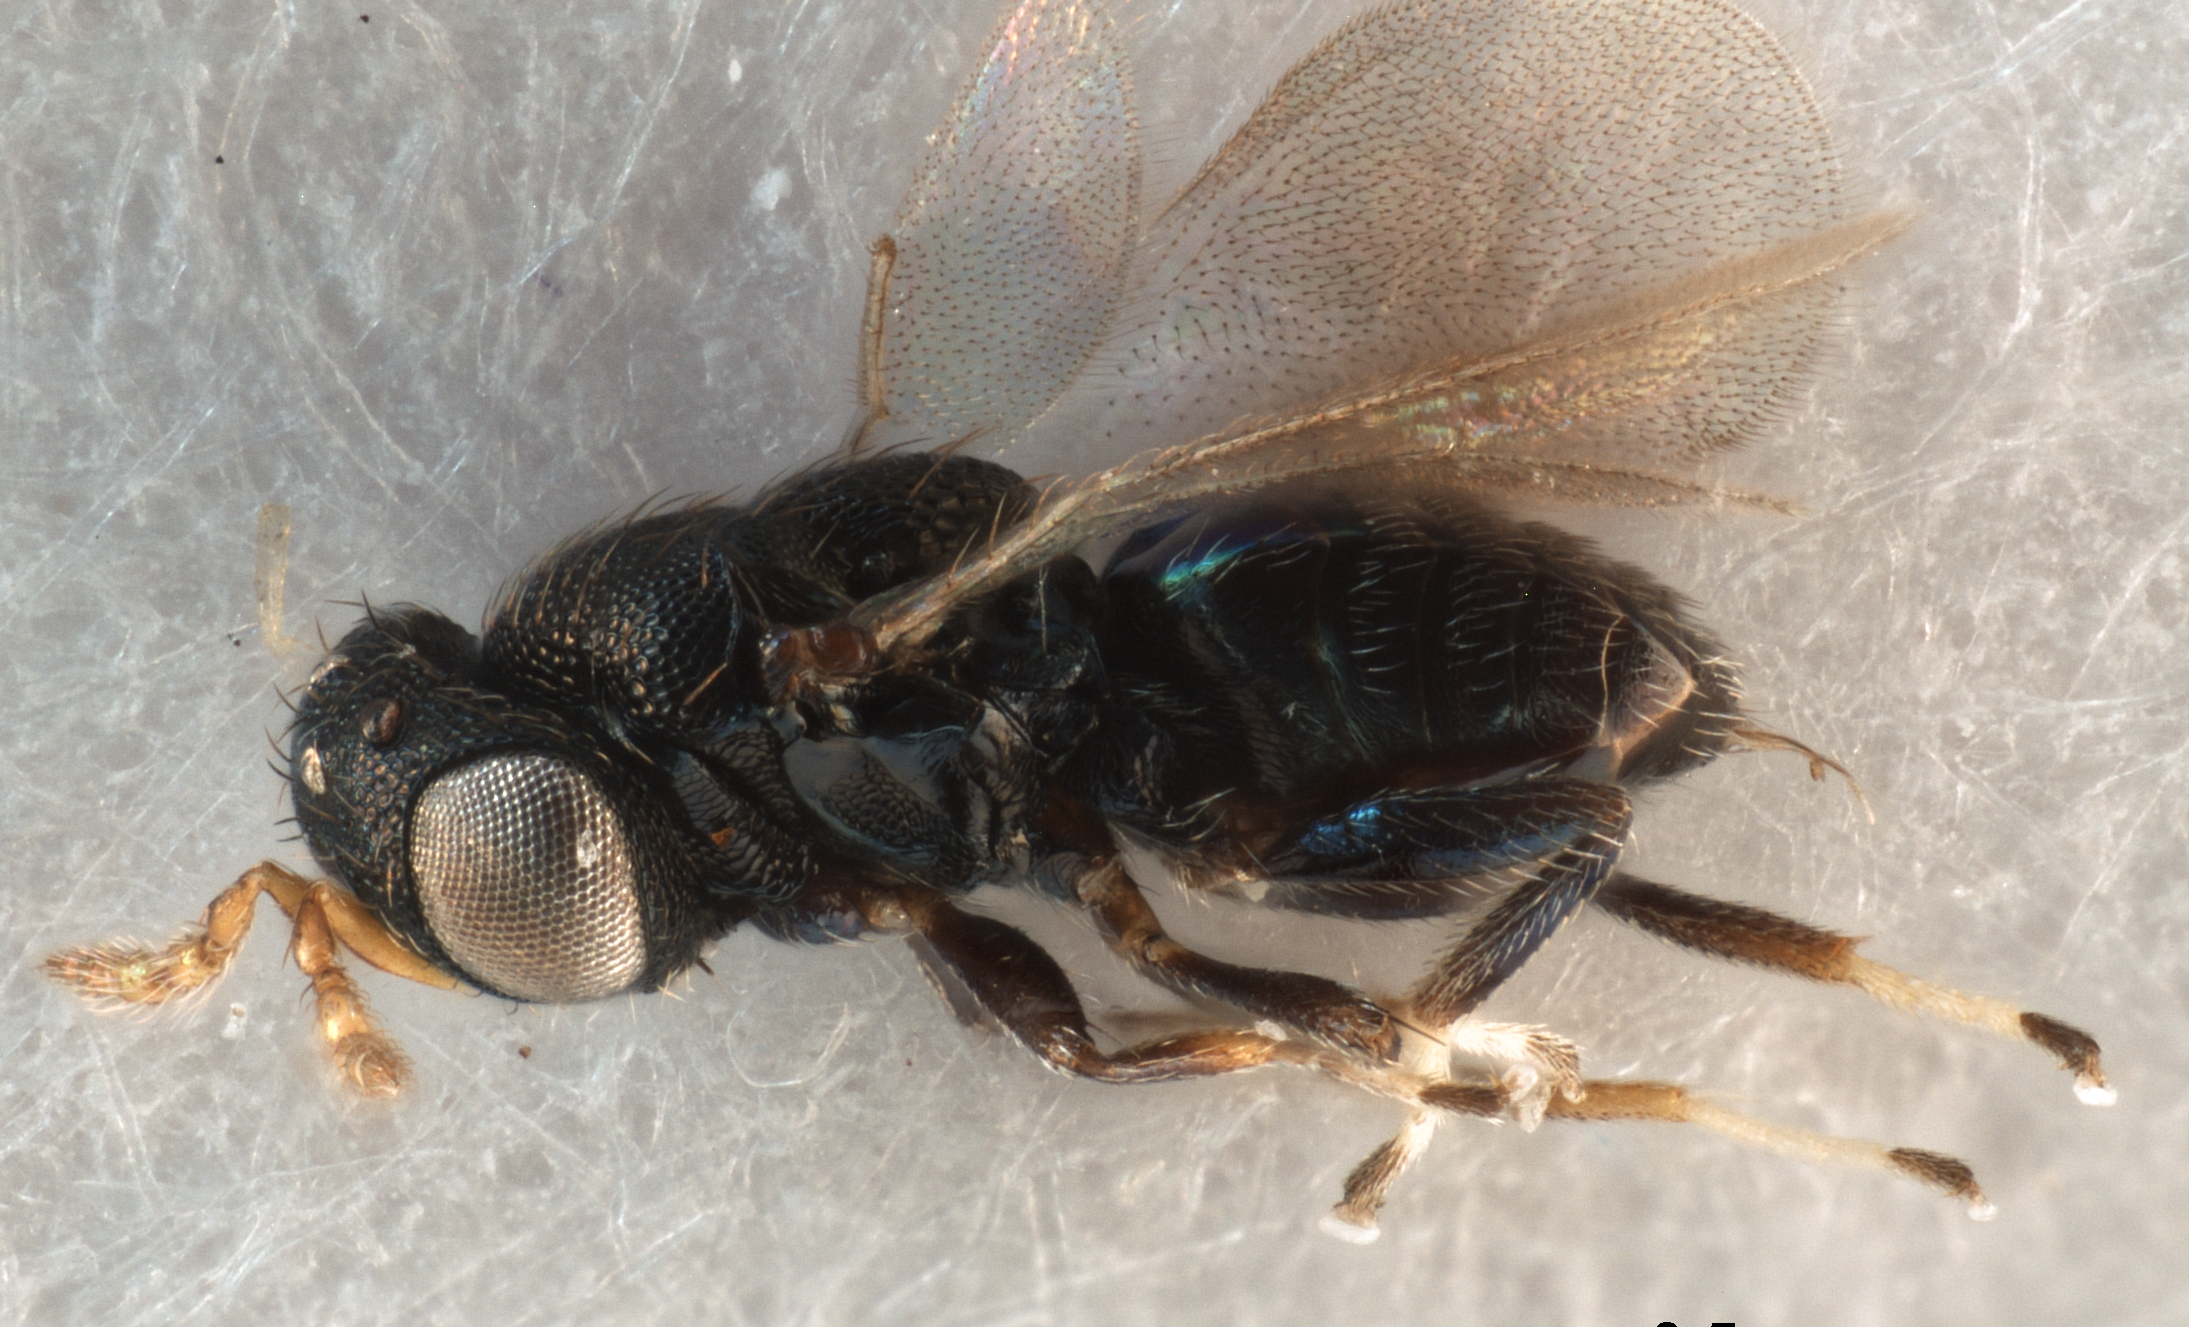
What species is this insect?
Entedononecremnus hansoni
